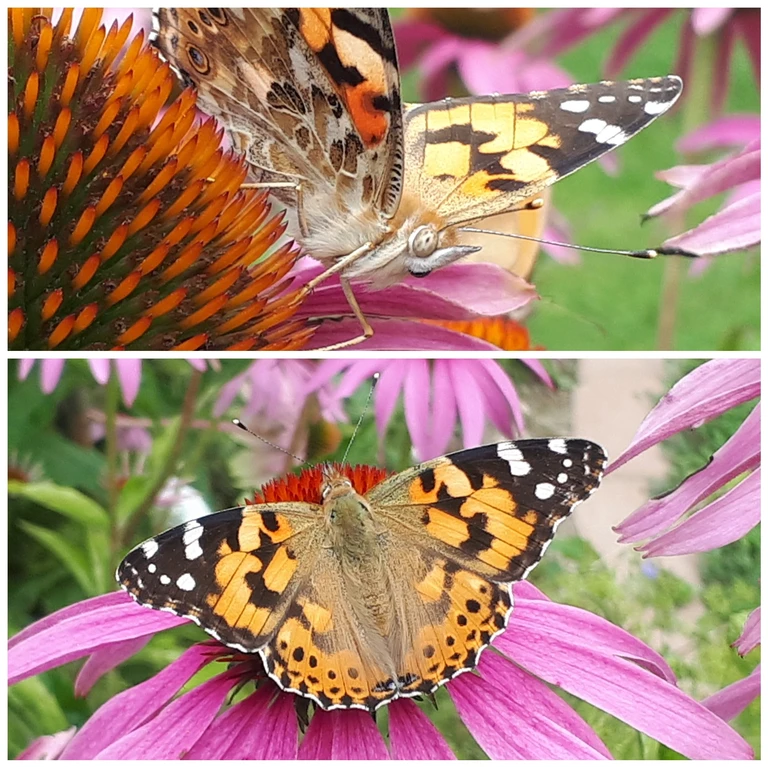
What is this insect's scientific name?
Vanessa cardui
